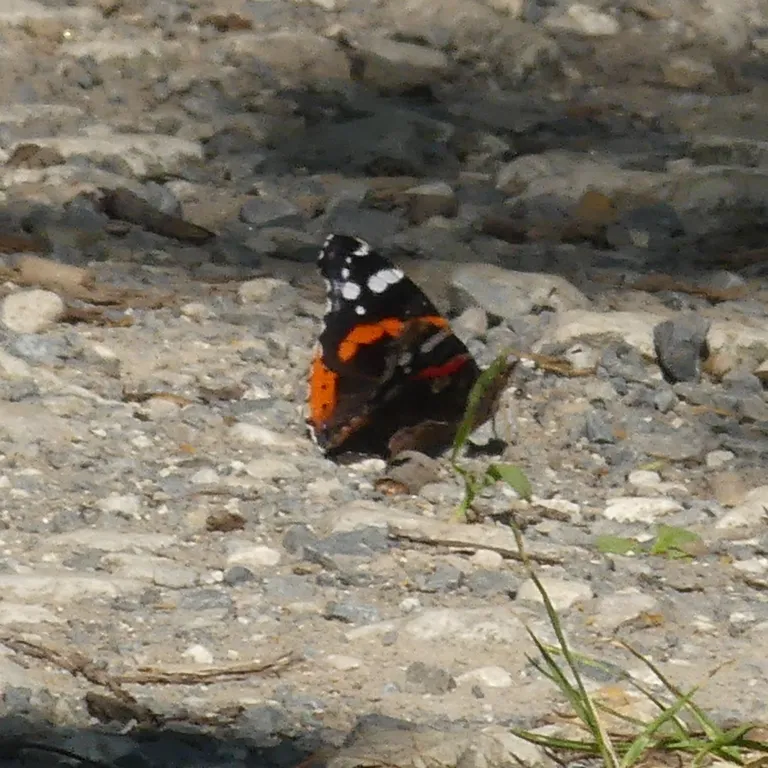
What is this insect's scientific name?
Vanessa atalanta
